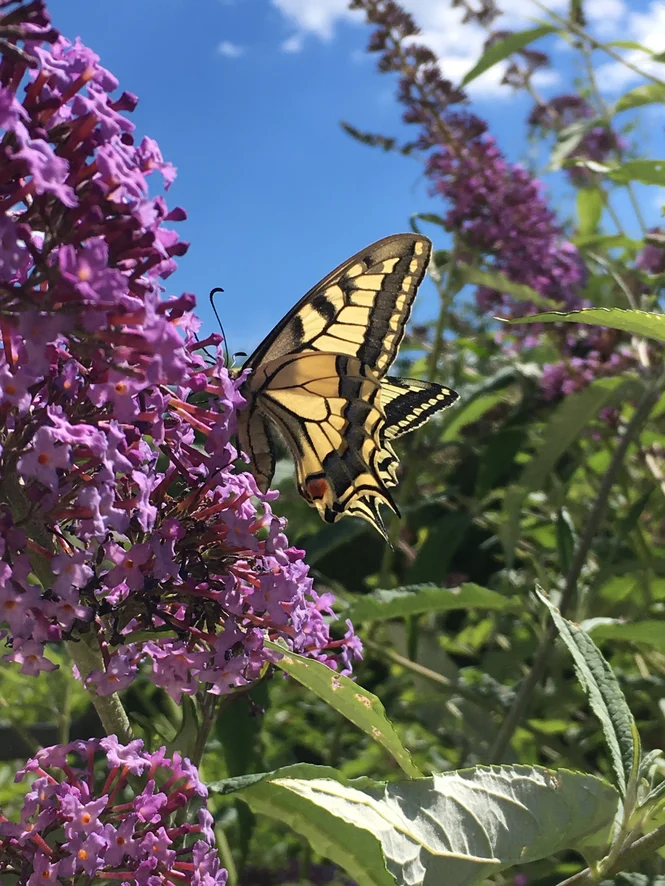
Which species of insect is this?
Papilio machaon
